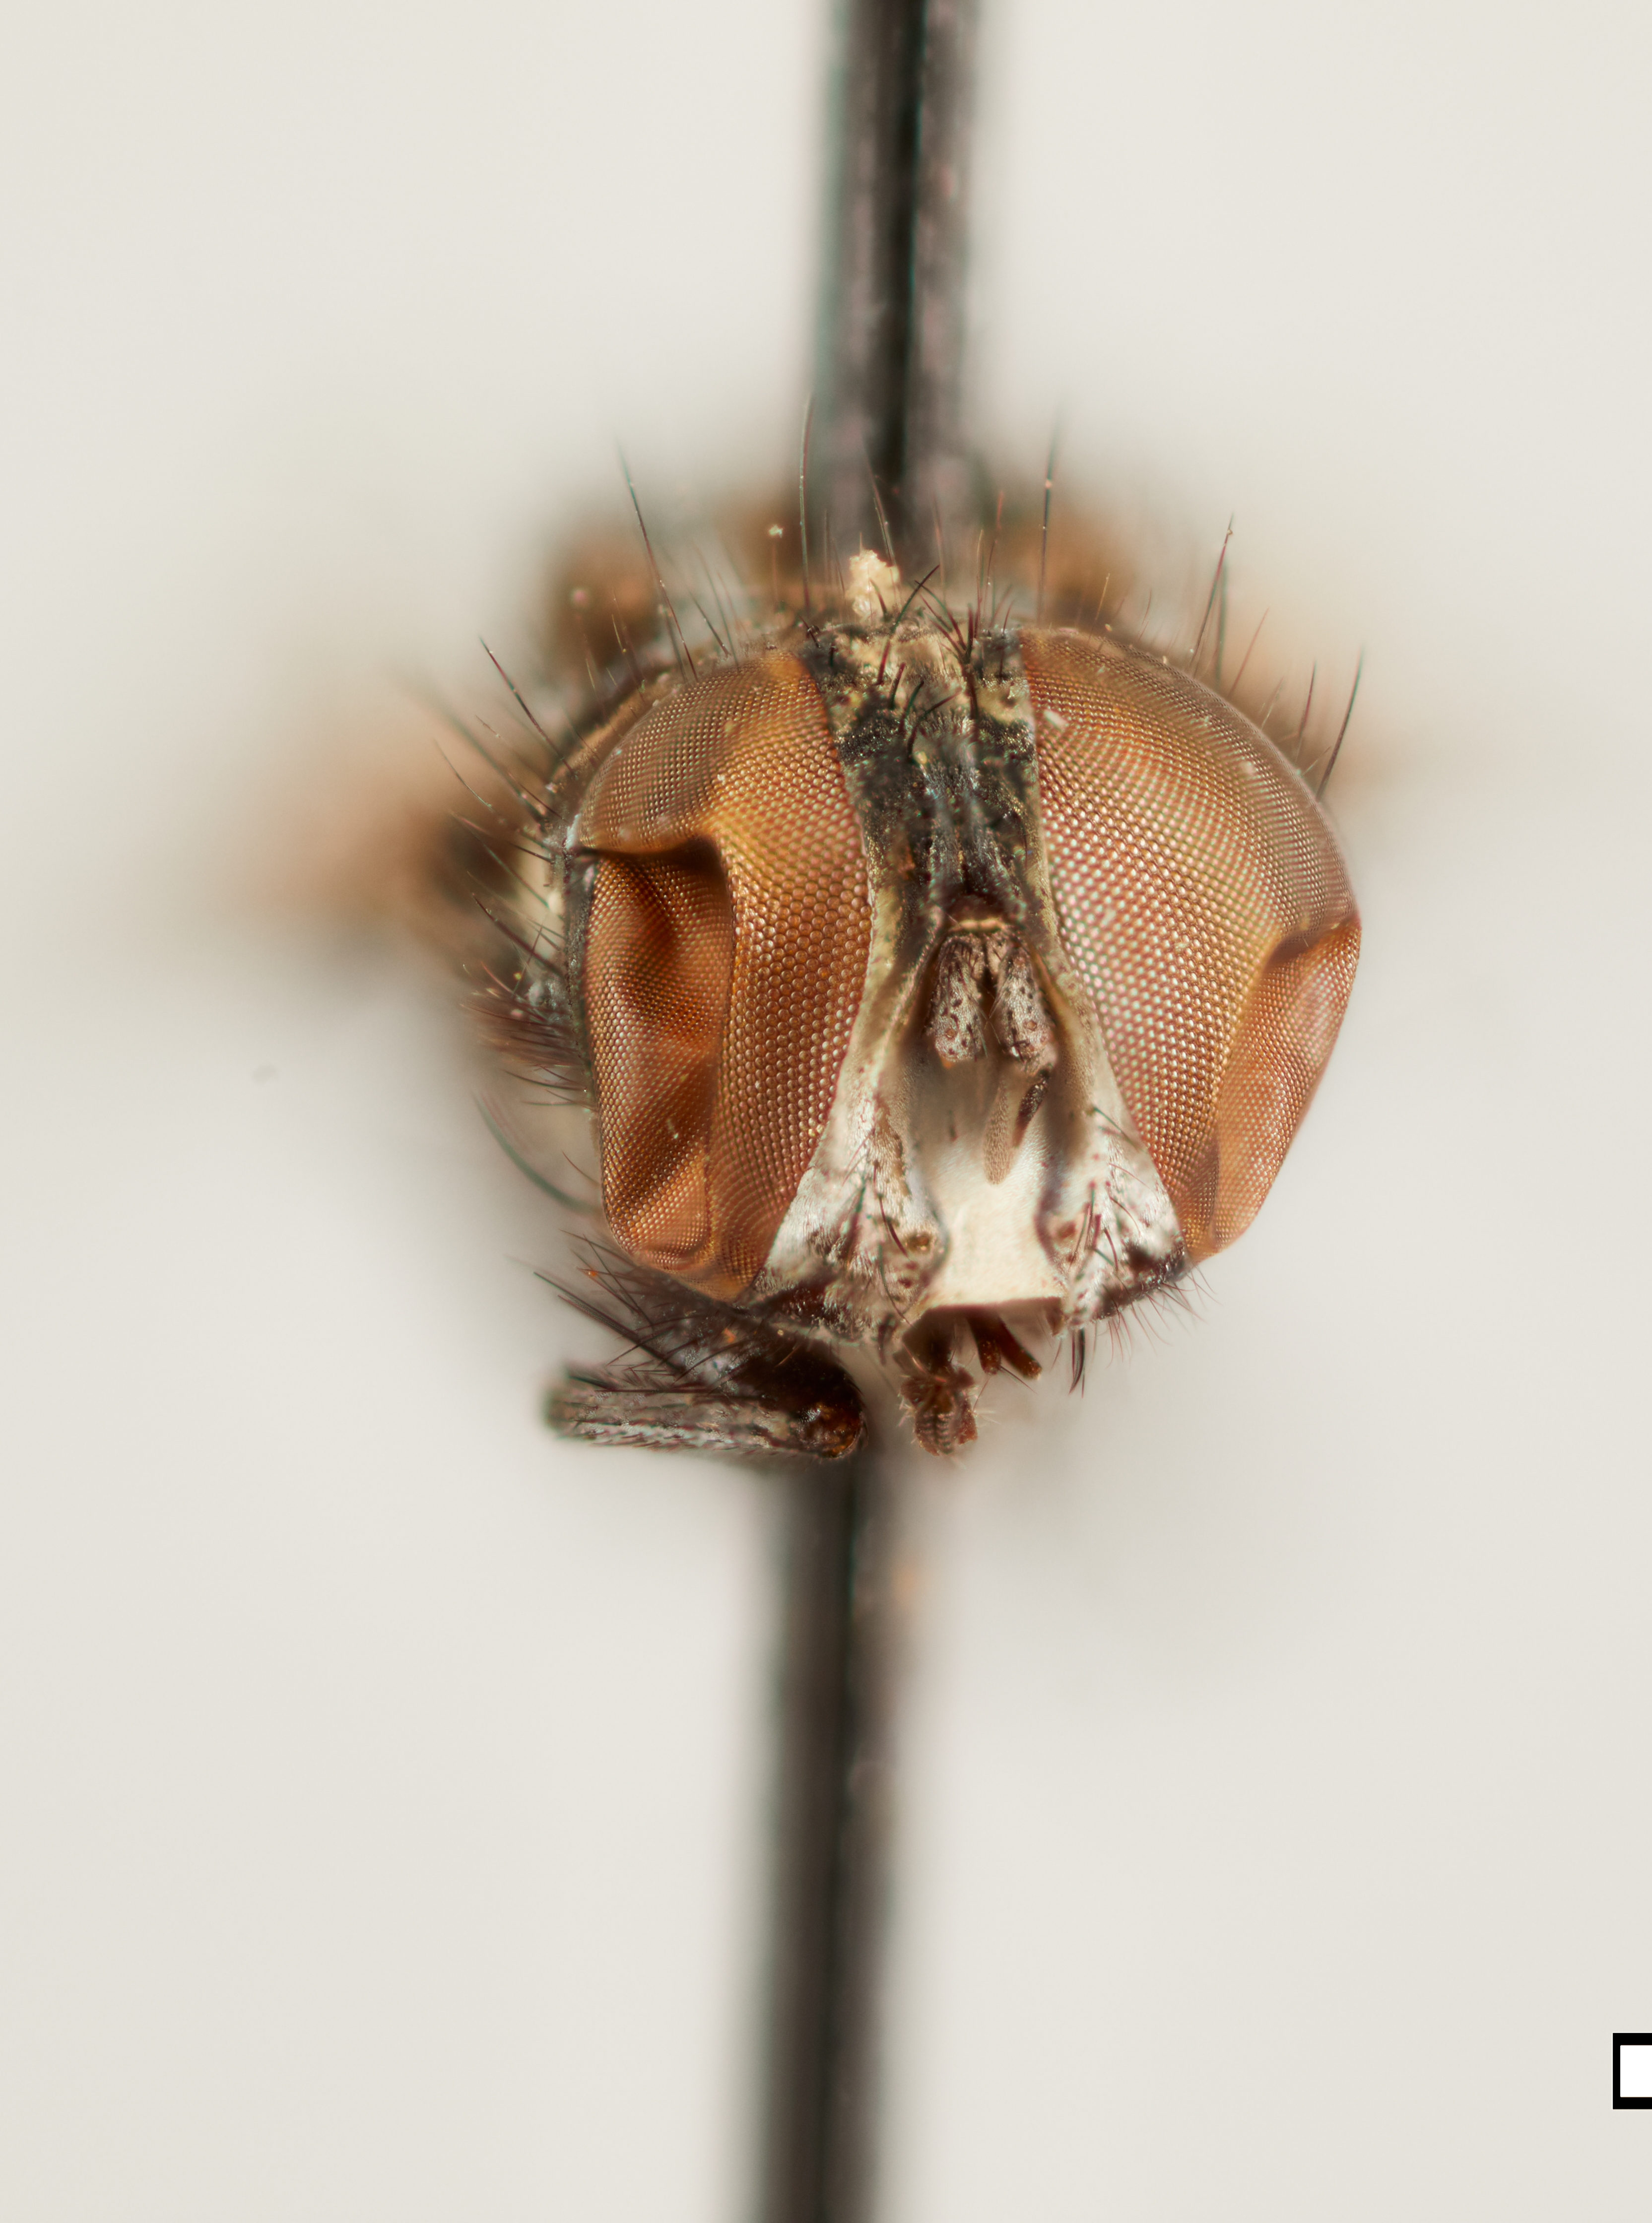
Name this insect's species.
Amobia ornaticauda (also Pachyophthalmus ornaticauda)
